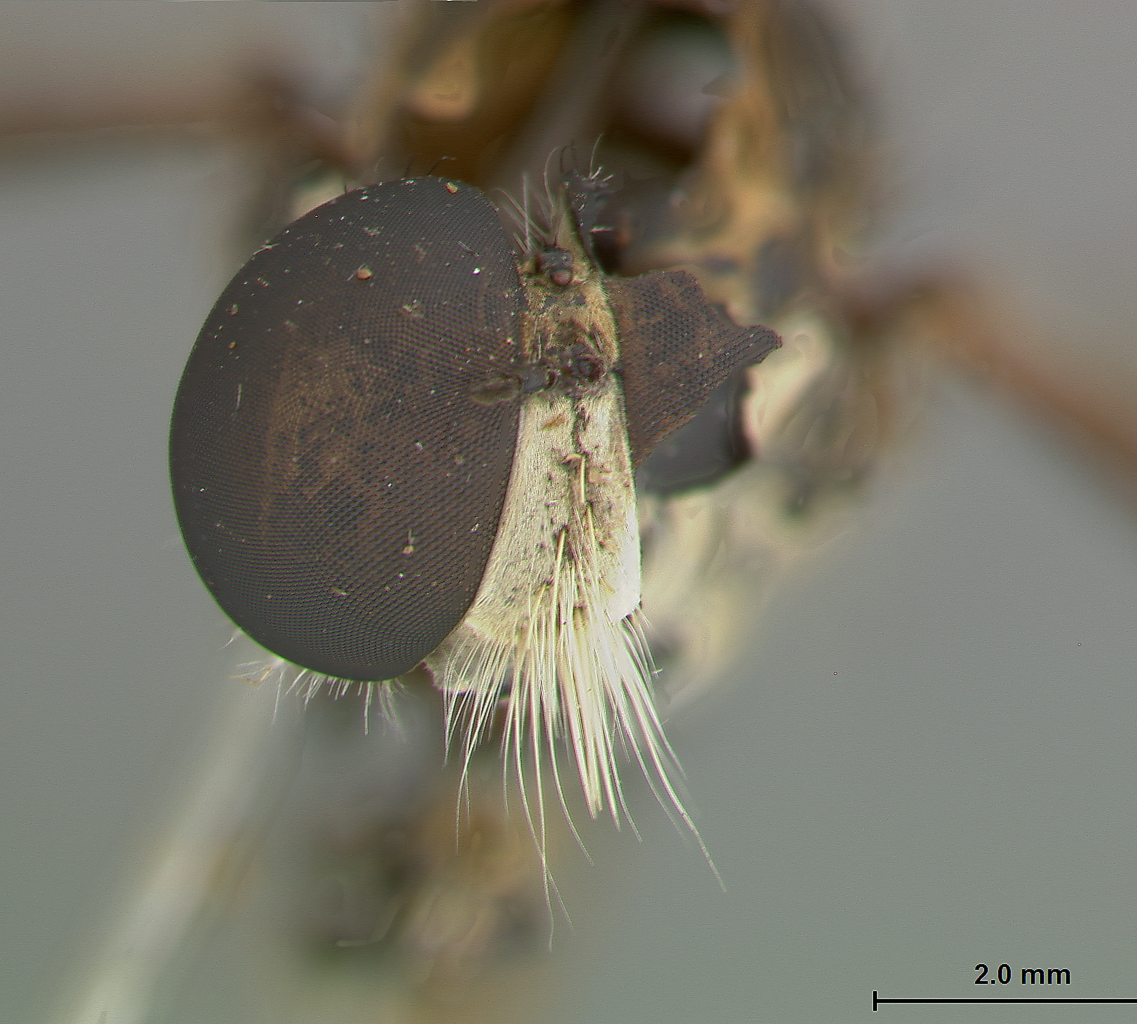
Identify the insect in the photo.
Ommatius cinnamomeus
